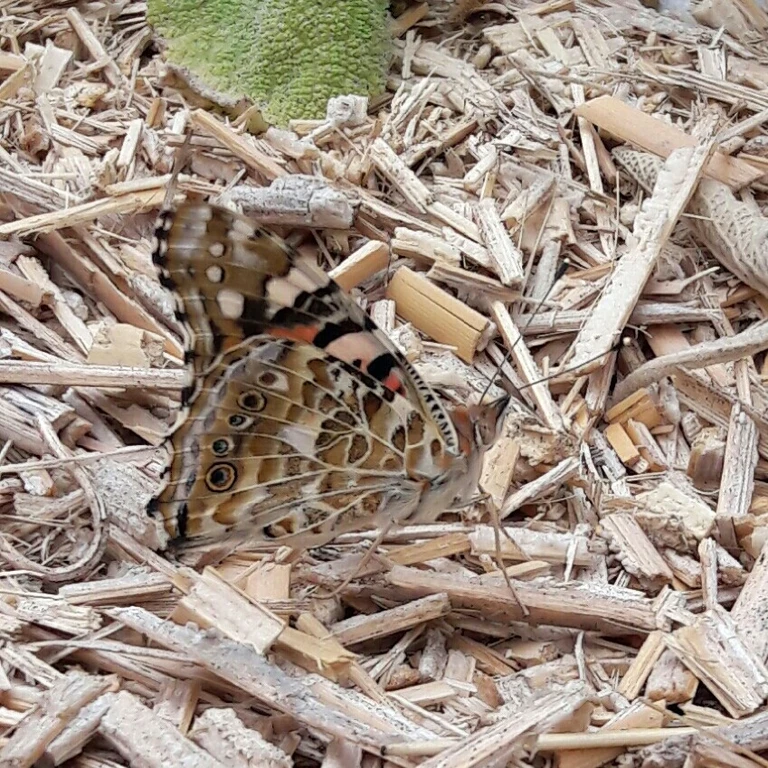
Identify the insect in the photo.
Vanessa cardui
